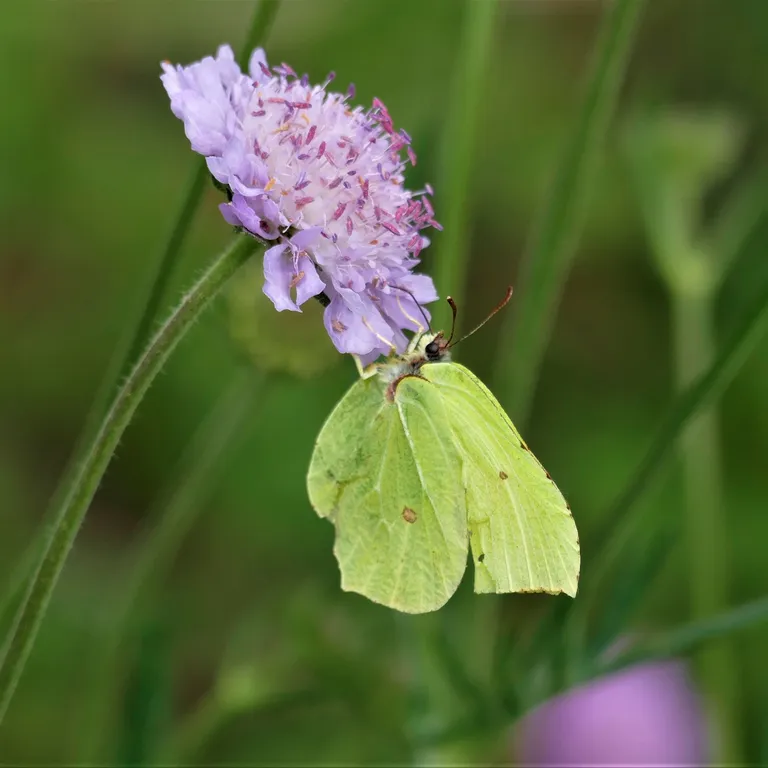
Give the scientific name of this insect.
Gonepteryx rhamni
